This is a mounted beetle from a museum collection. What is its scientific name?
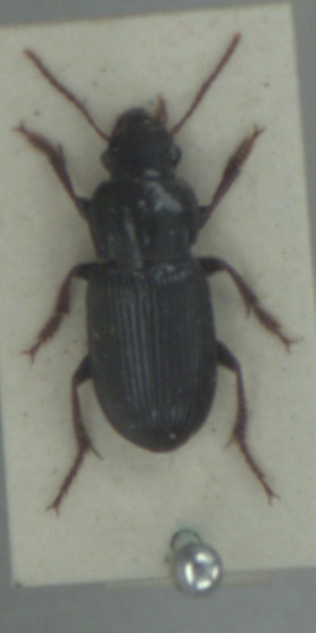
Harpalus attenuatus
